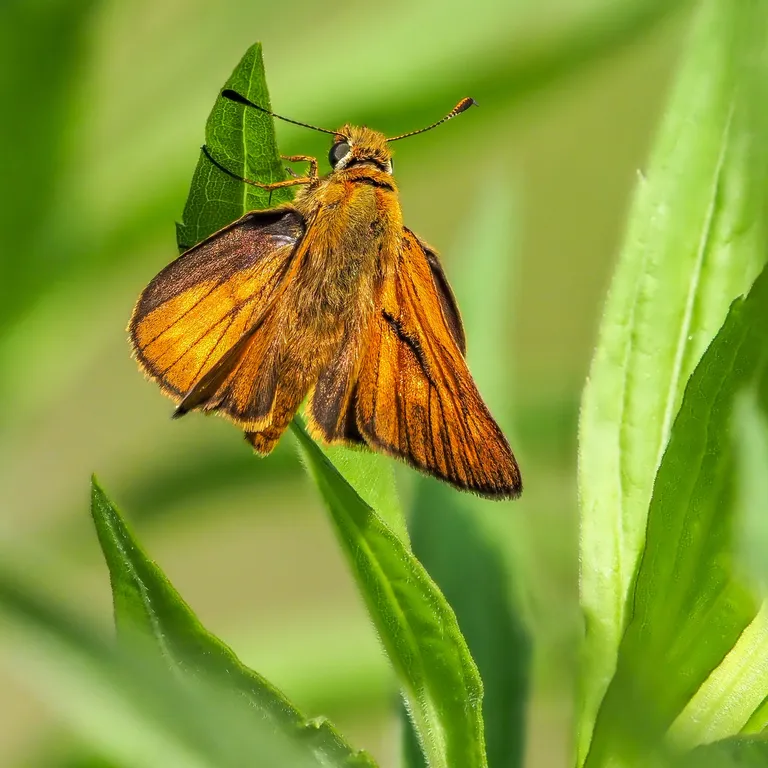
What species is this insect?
Ochlodes sylvanus (also Ochlodes venata)
